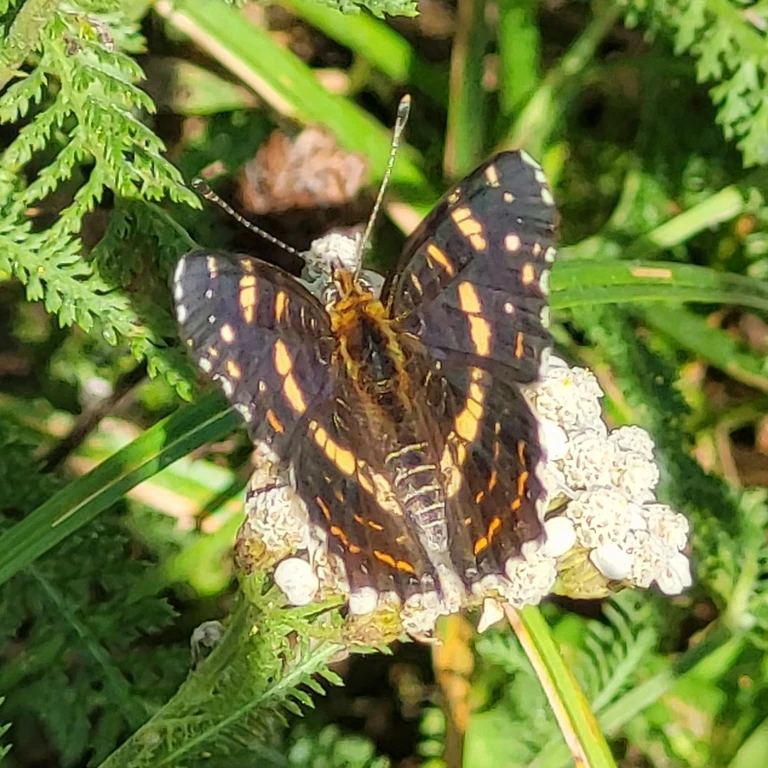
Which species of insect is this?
Araschnia levana
